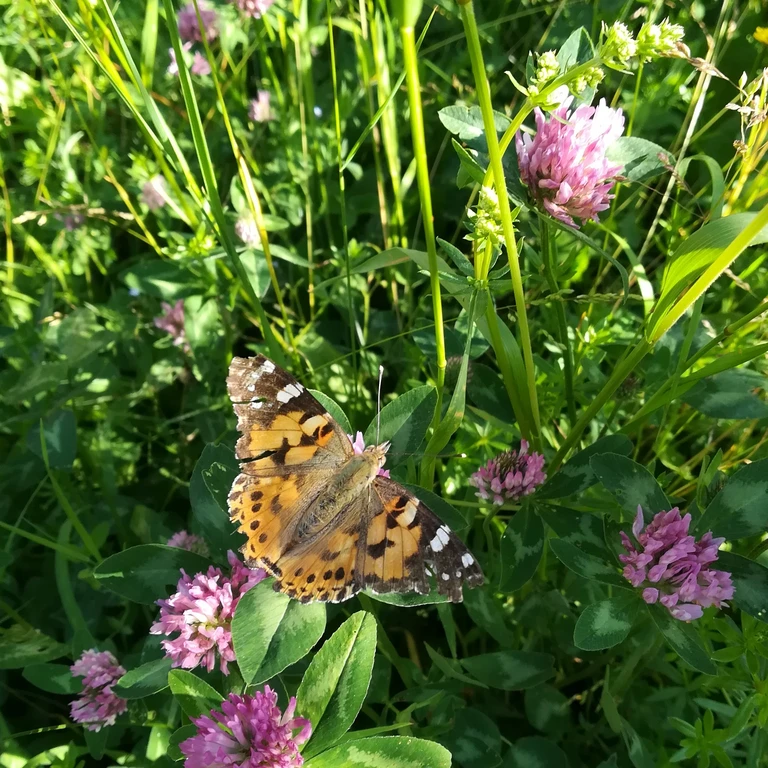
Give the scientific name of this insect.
Vanessa cardui
